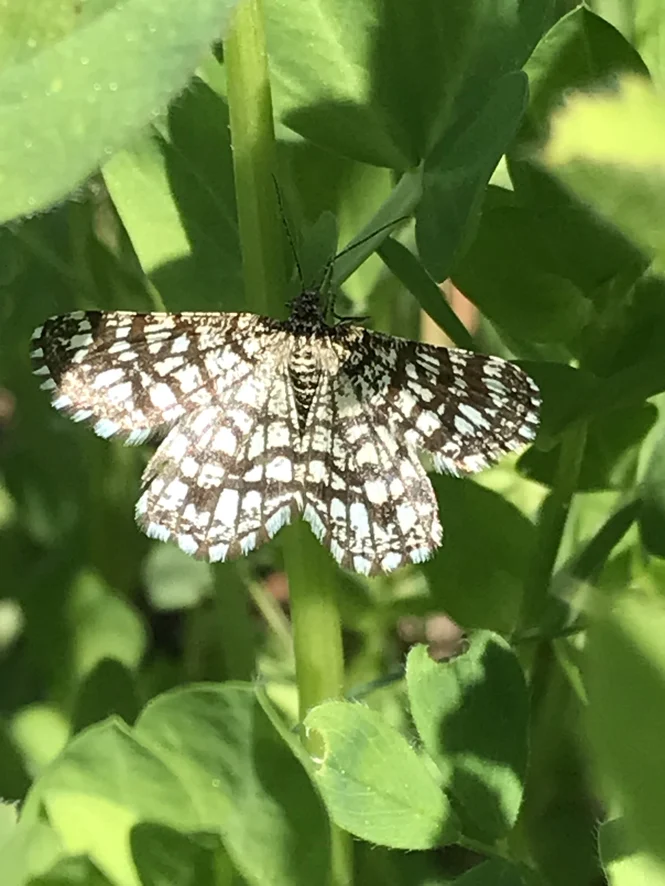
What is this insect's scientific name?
Chiasmia clathrata
